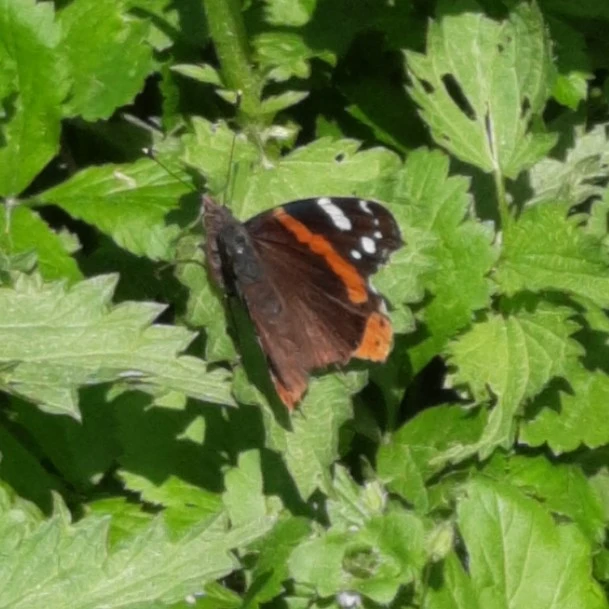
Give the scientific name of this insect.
Vanessa atalanta
